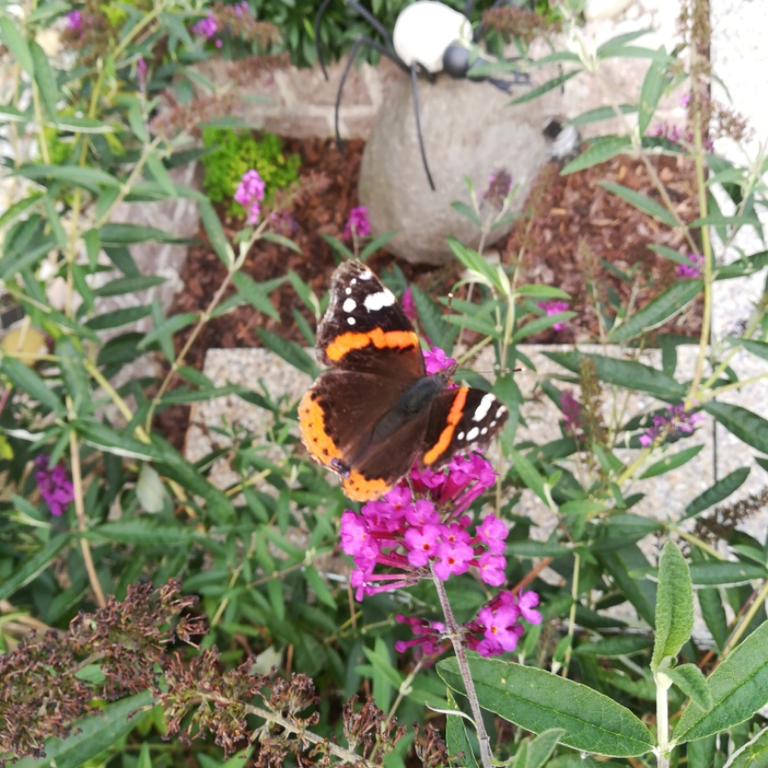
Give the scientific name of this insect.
Vanessa atalanta
